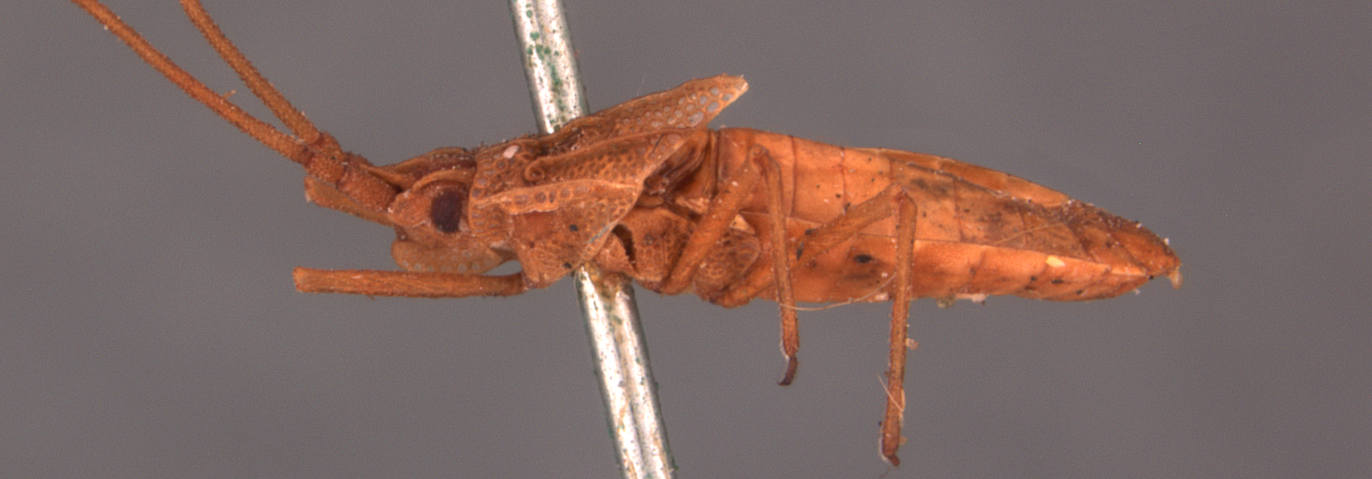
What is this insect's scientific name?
Cantacader henshawi
